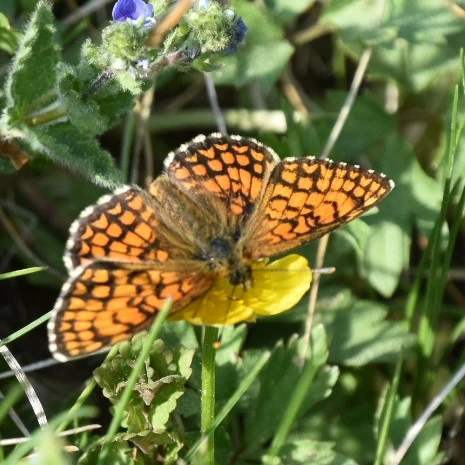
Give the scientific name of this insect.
Melitaea athalia
